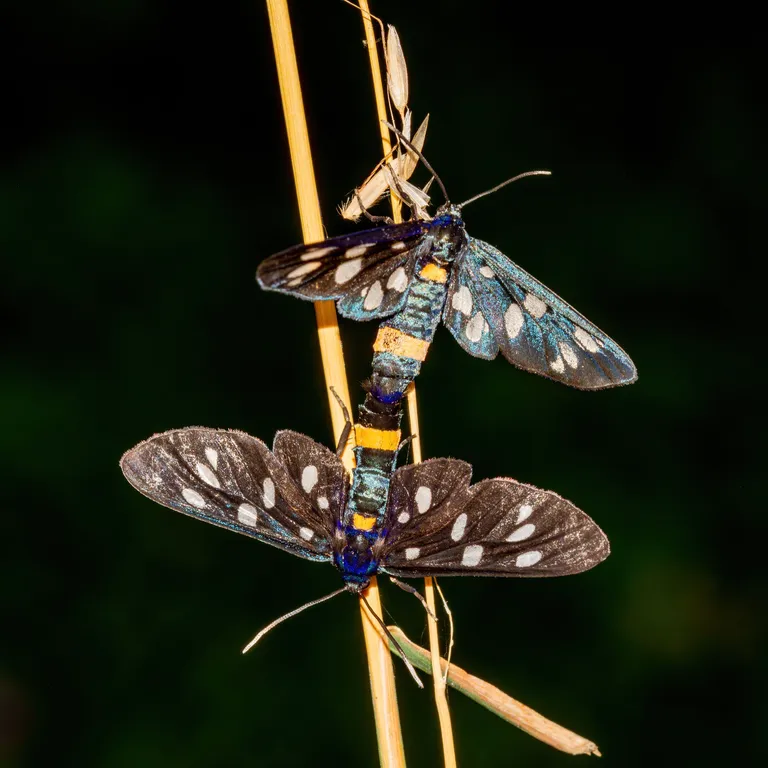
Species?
Amata phegea
